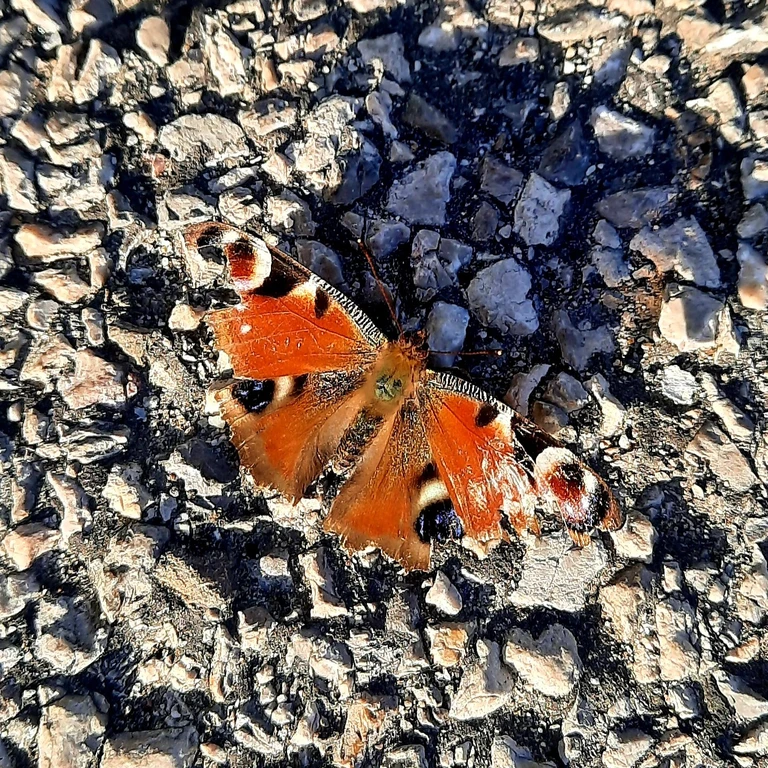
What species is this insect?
Aglais io
